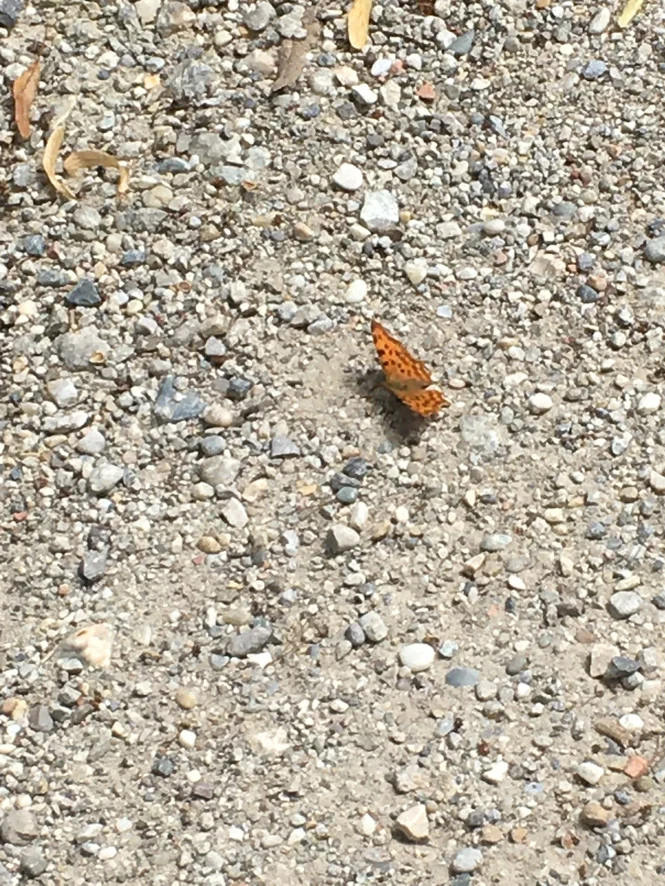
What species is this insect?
Polygonia c-album
